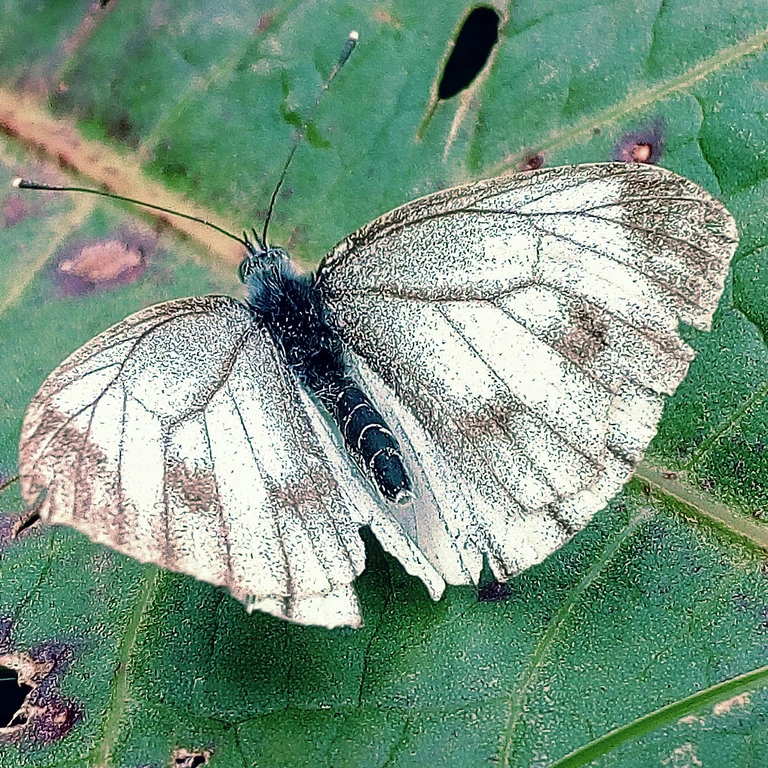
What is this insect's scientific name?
Pieris bryoniae
